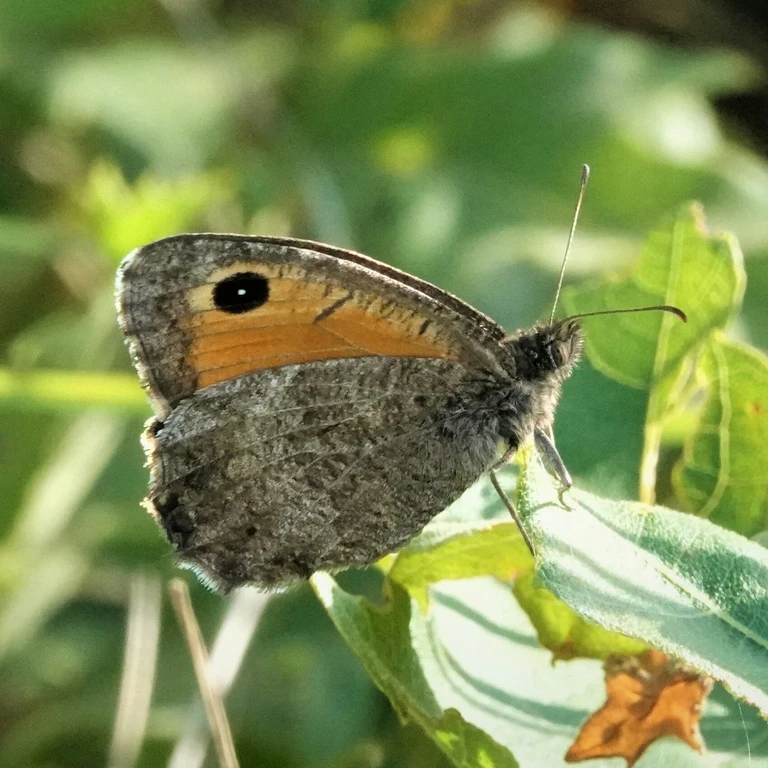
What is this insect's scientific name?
Arethusana arethusa
